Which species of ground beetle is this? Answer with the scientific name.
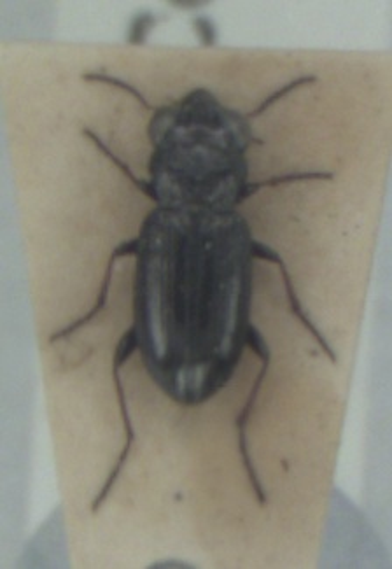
Notiophilus palustris
